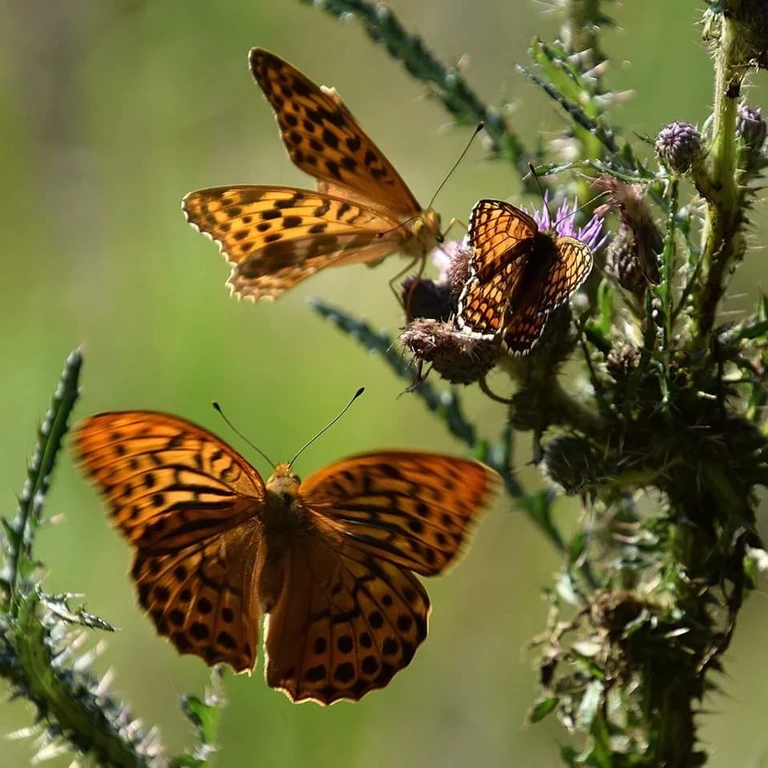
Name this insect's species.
Argynnis paphia
